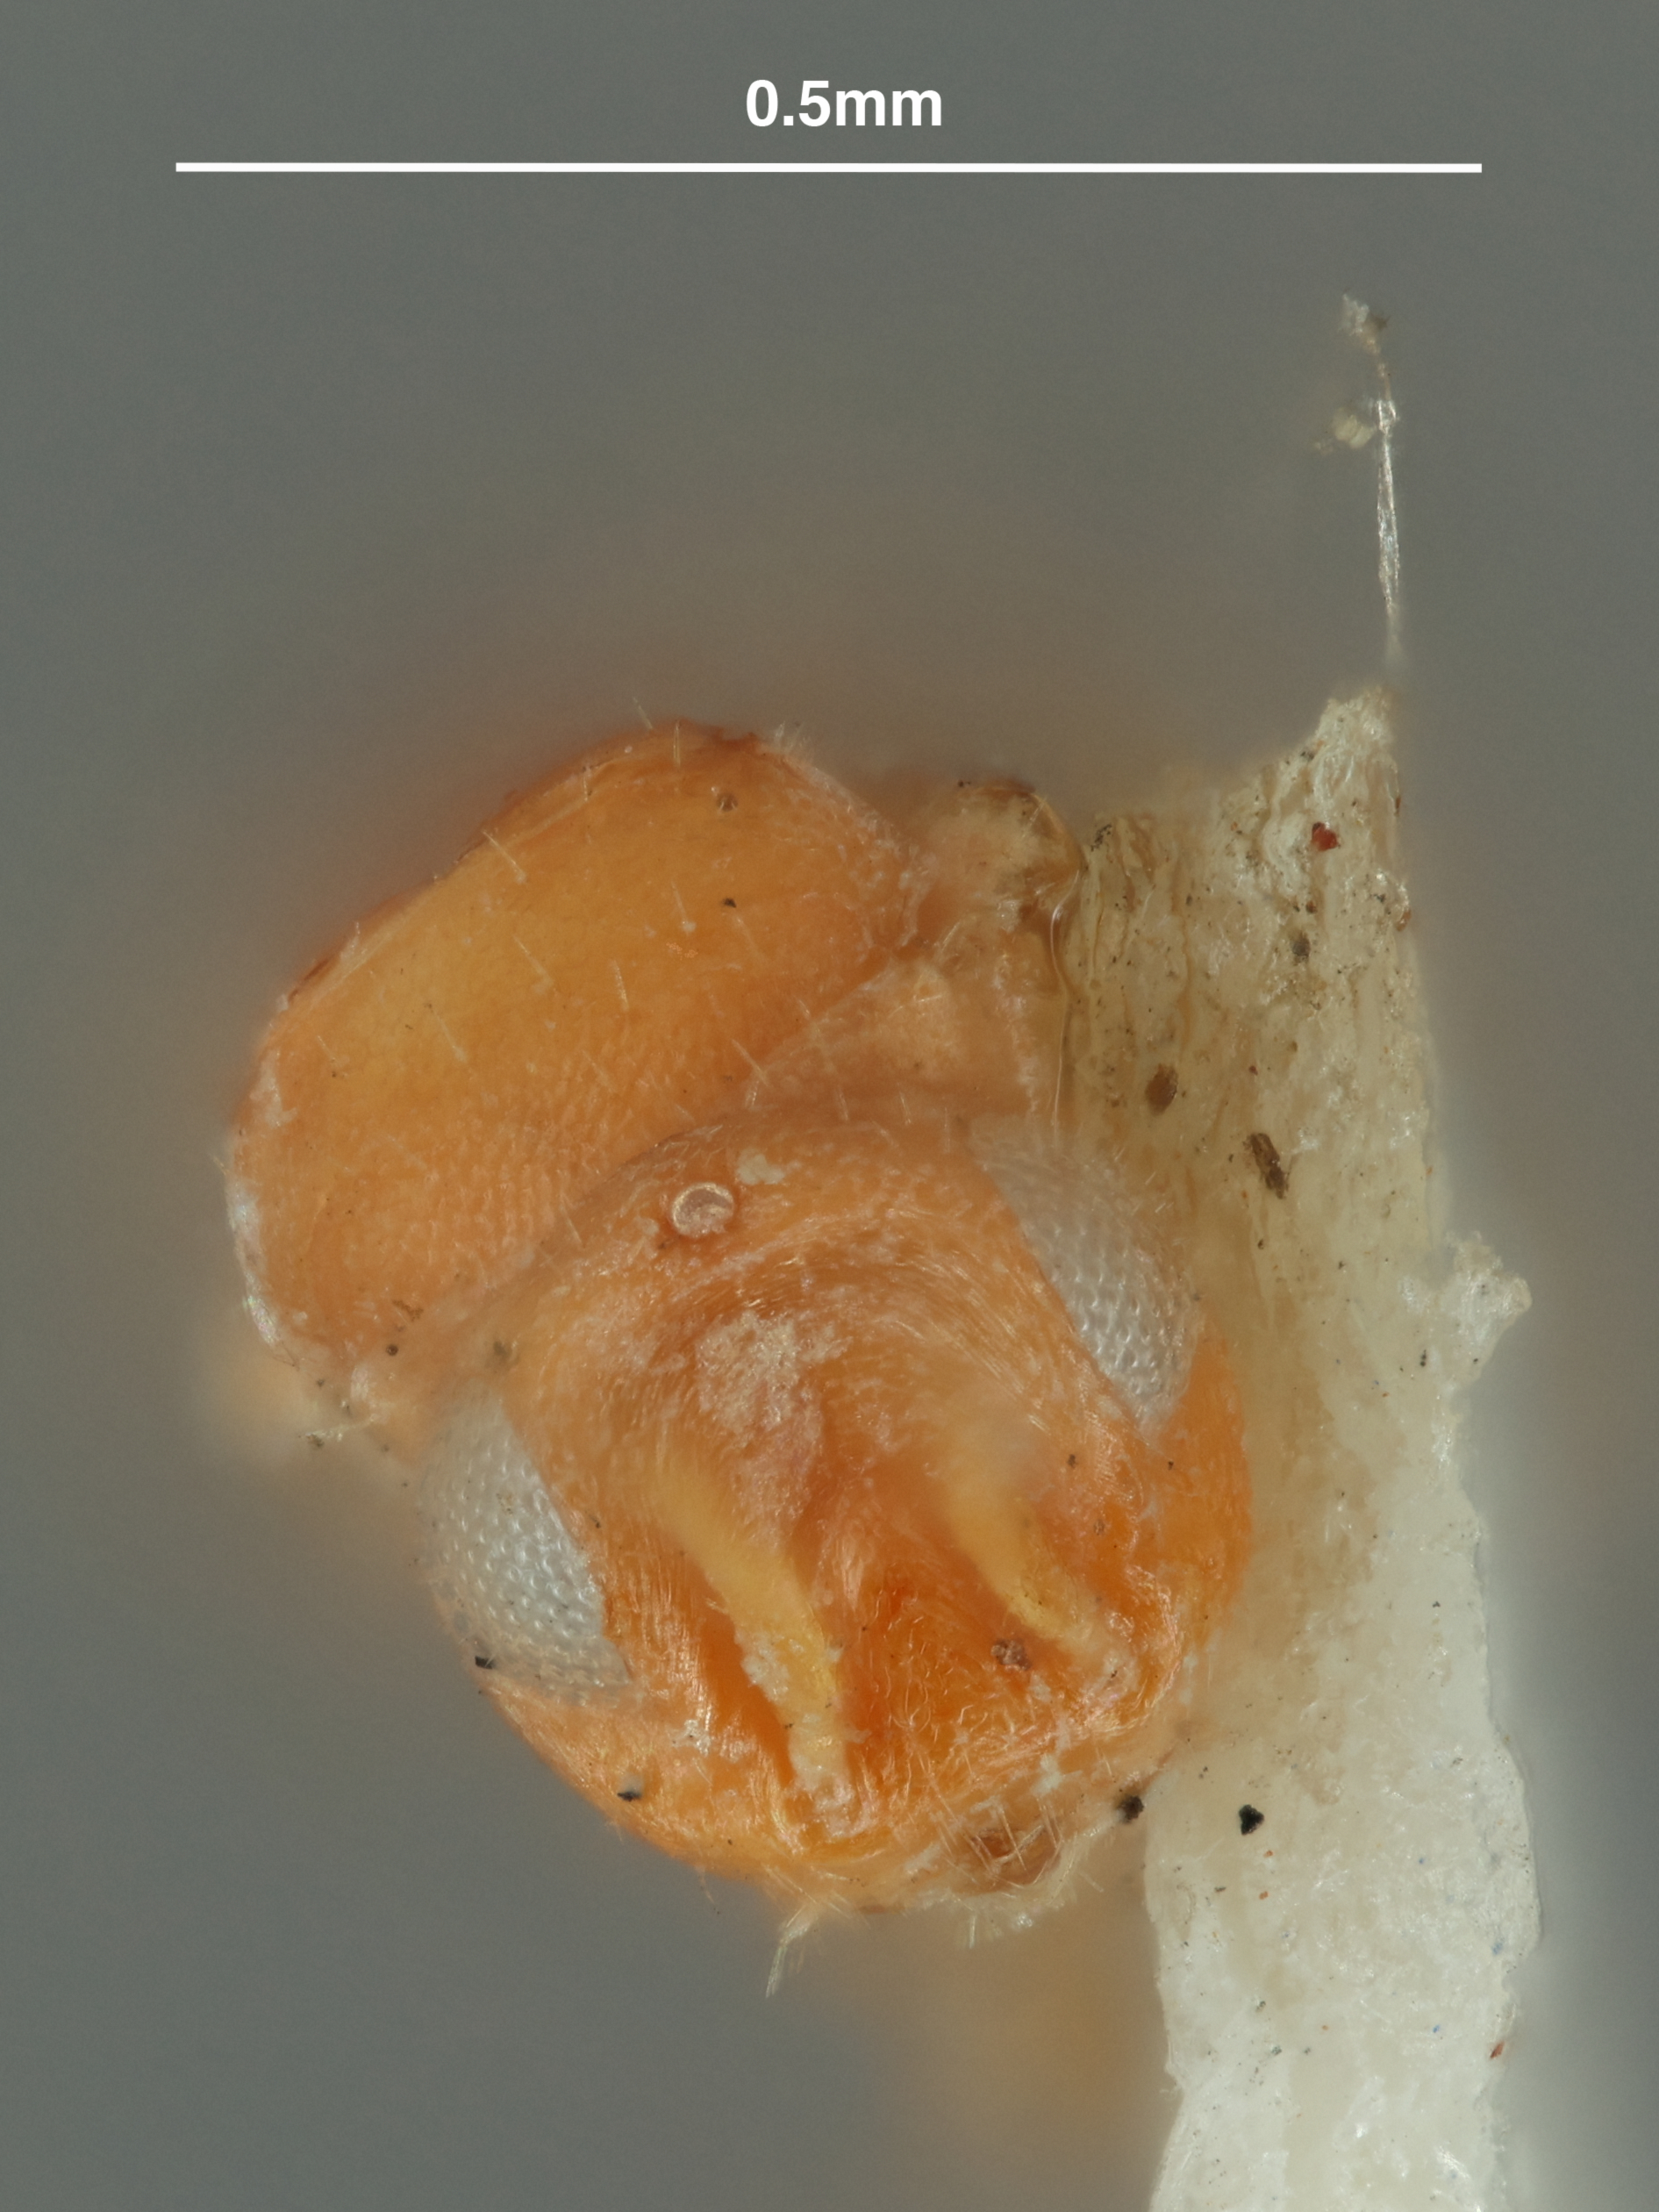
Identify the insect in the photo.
Pseudorhopus hartmani
